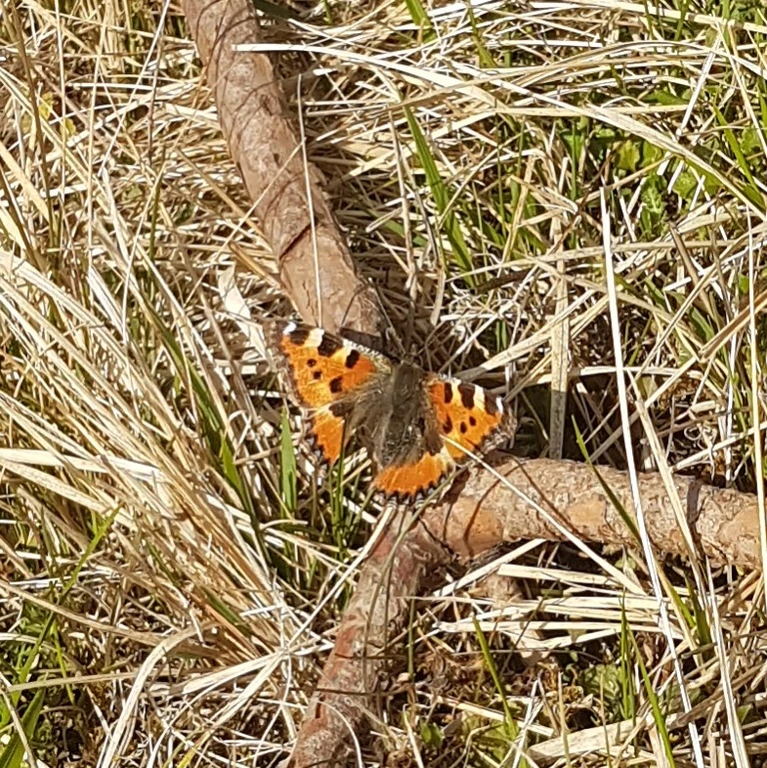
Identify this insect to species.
Aglais urticae
